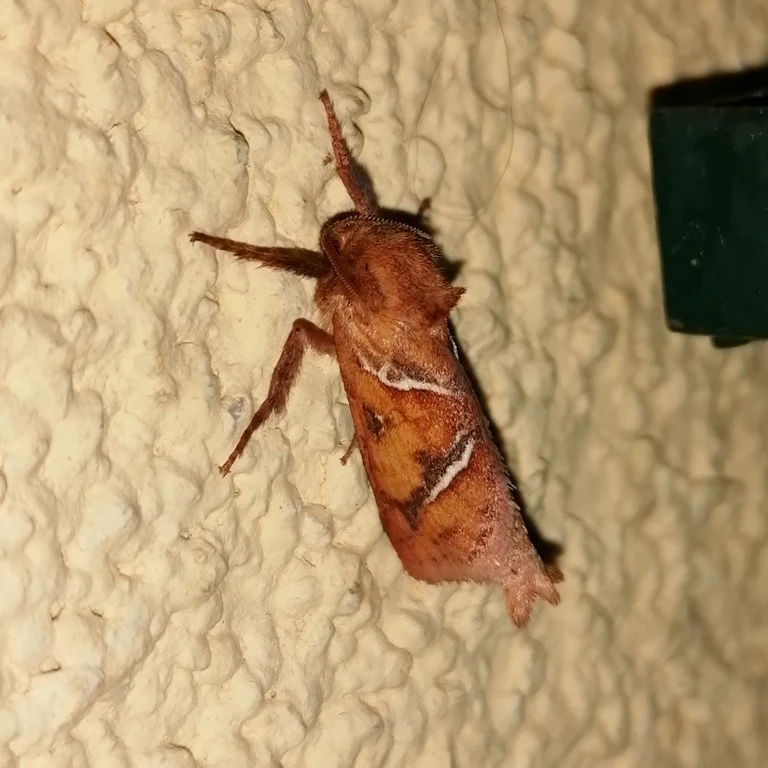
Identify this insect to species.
Triodia sylvina
